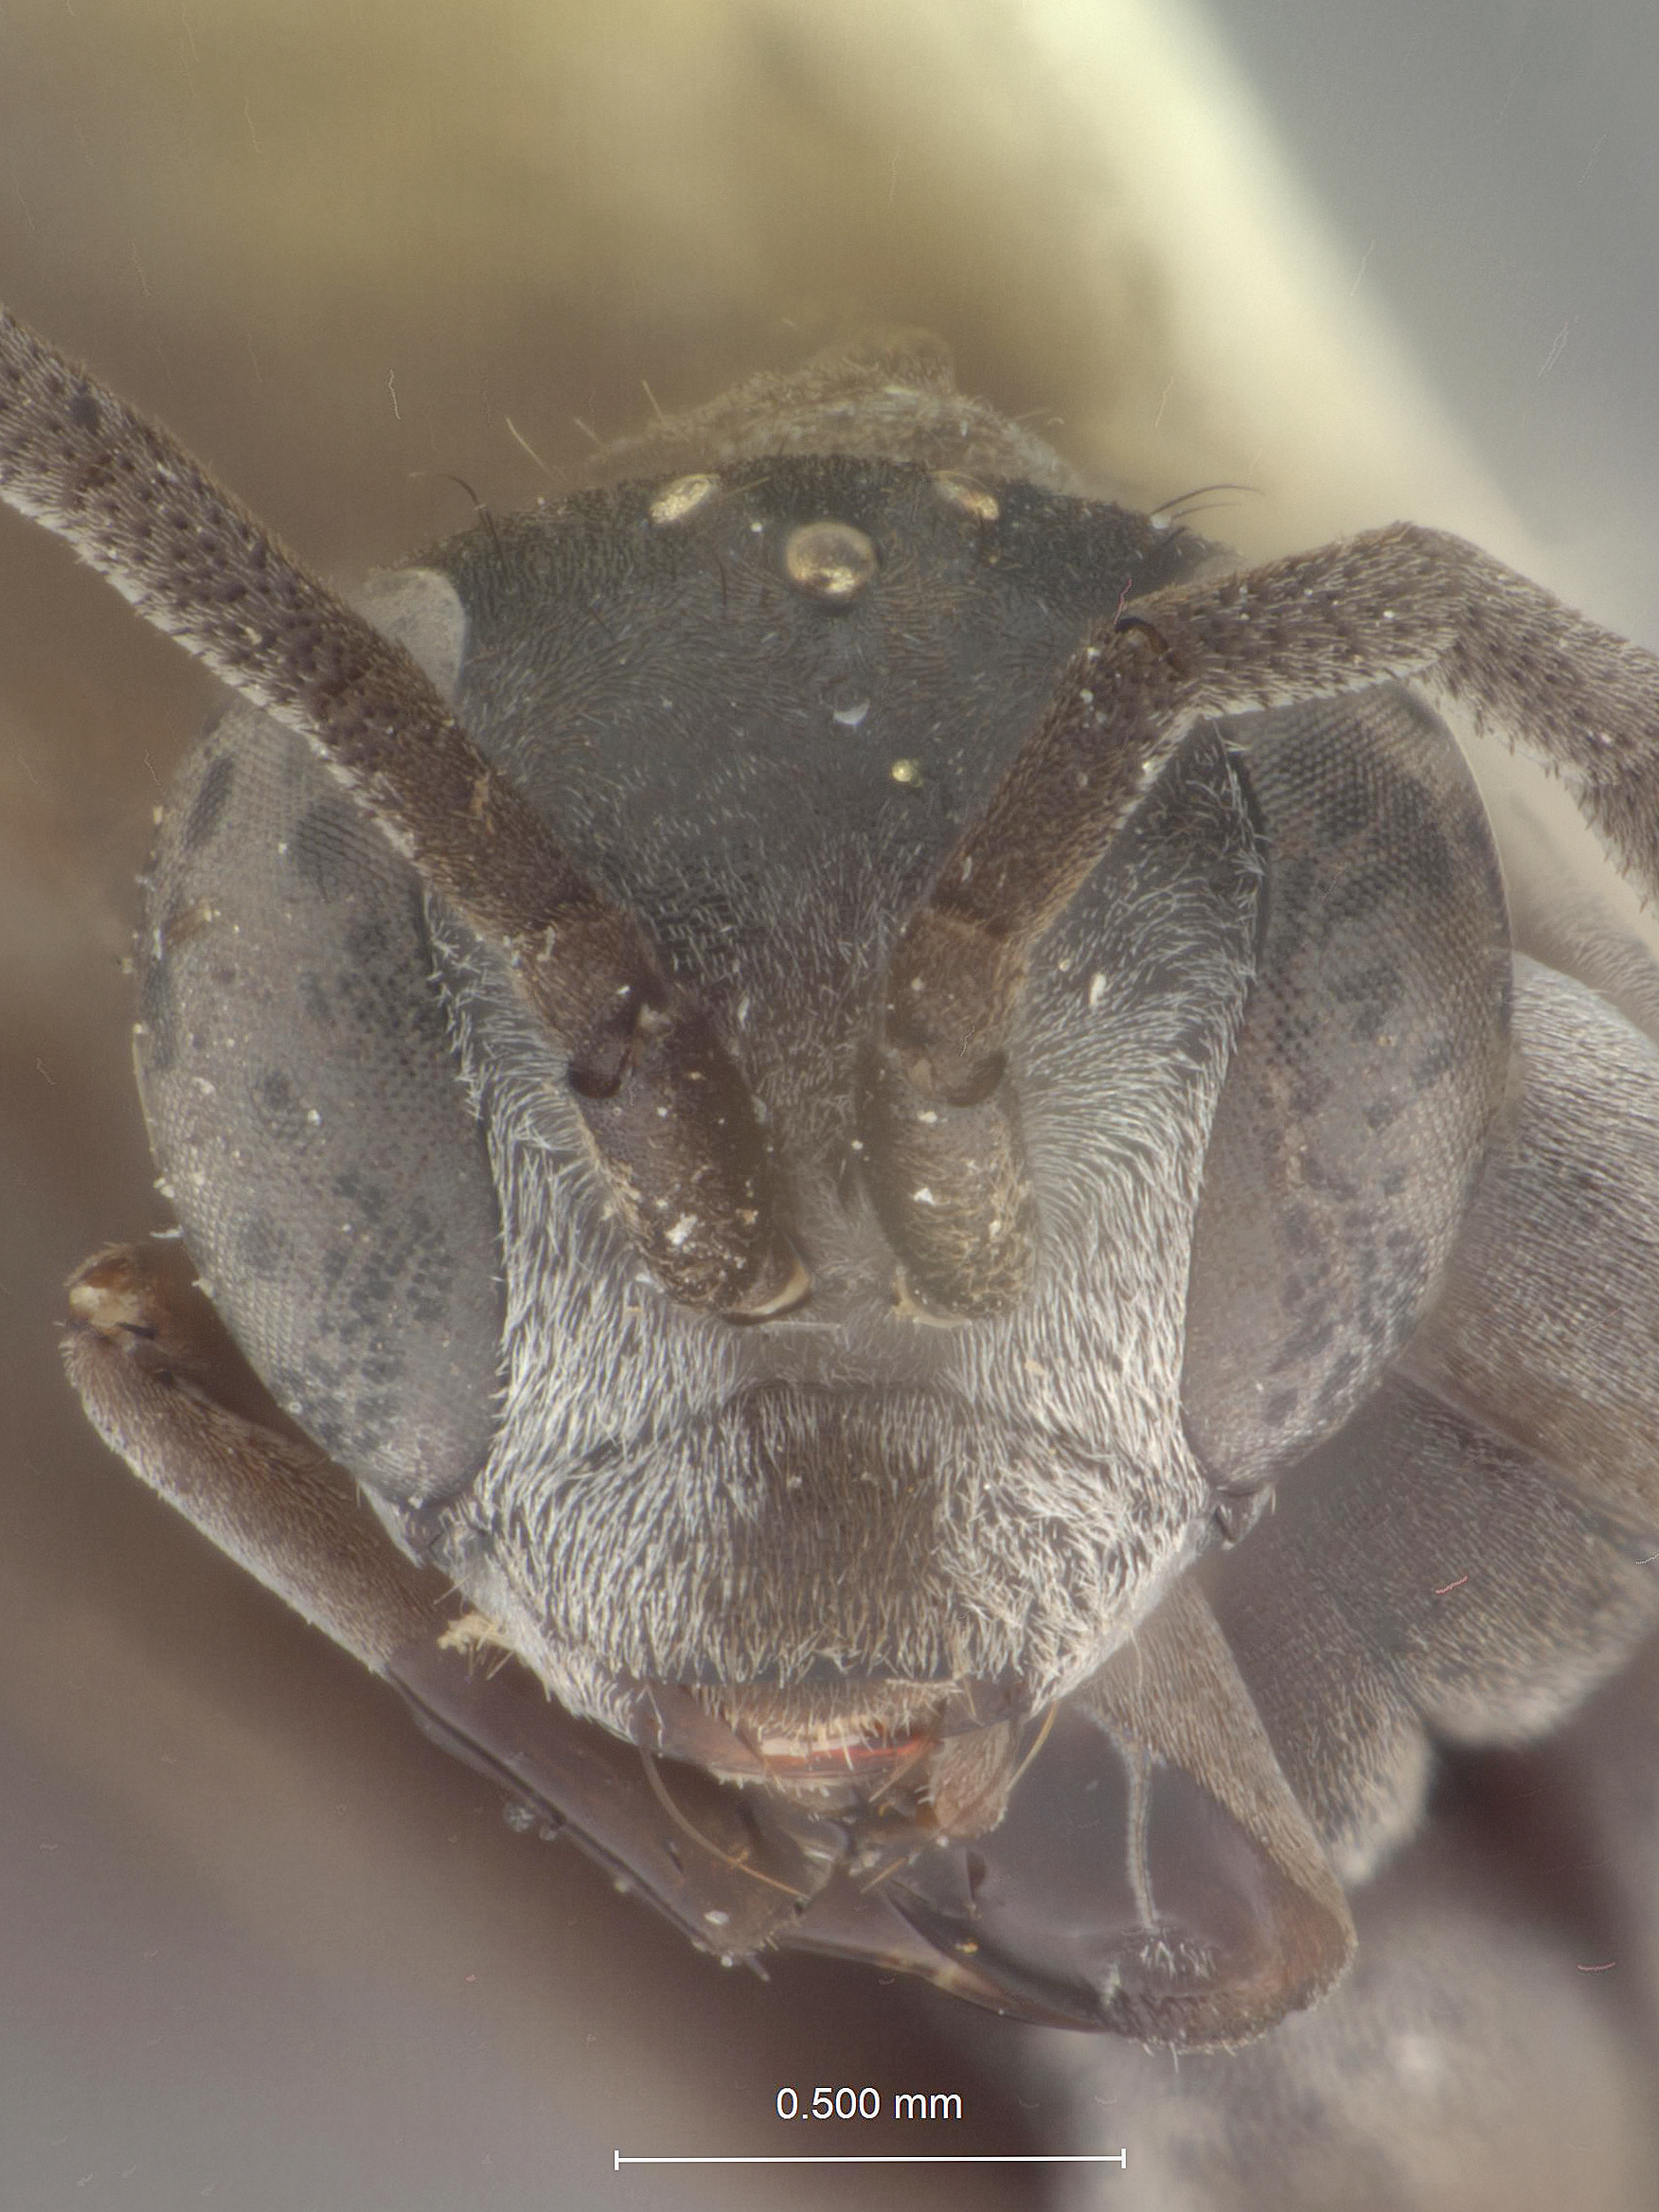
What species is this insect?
Pompilinus submarginatus
